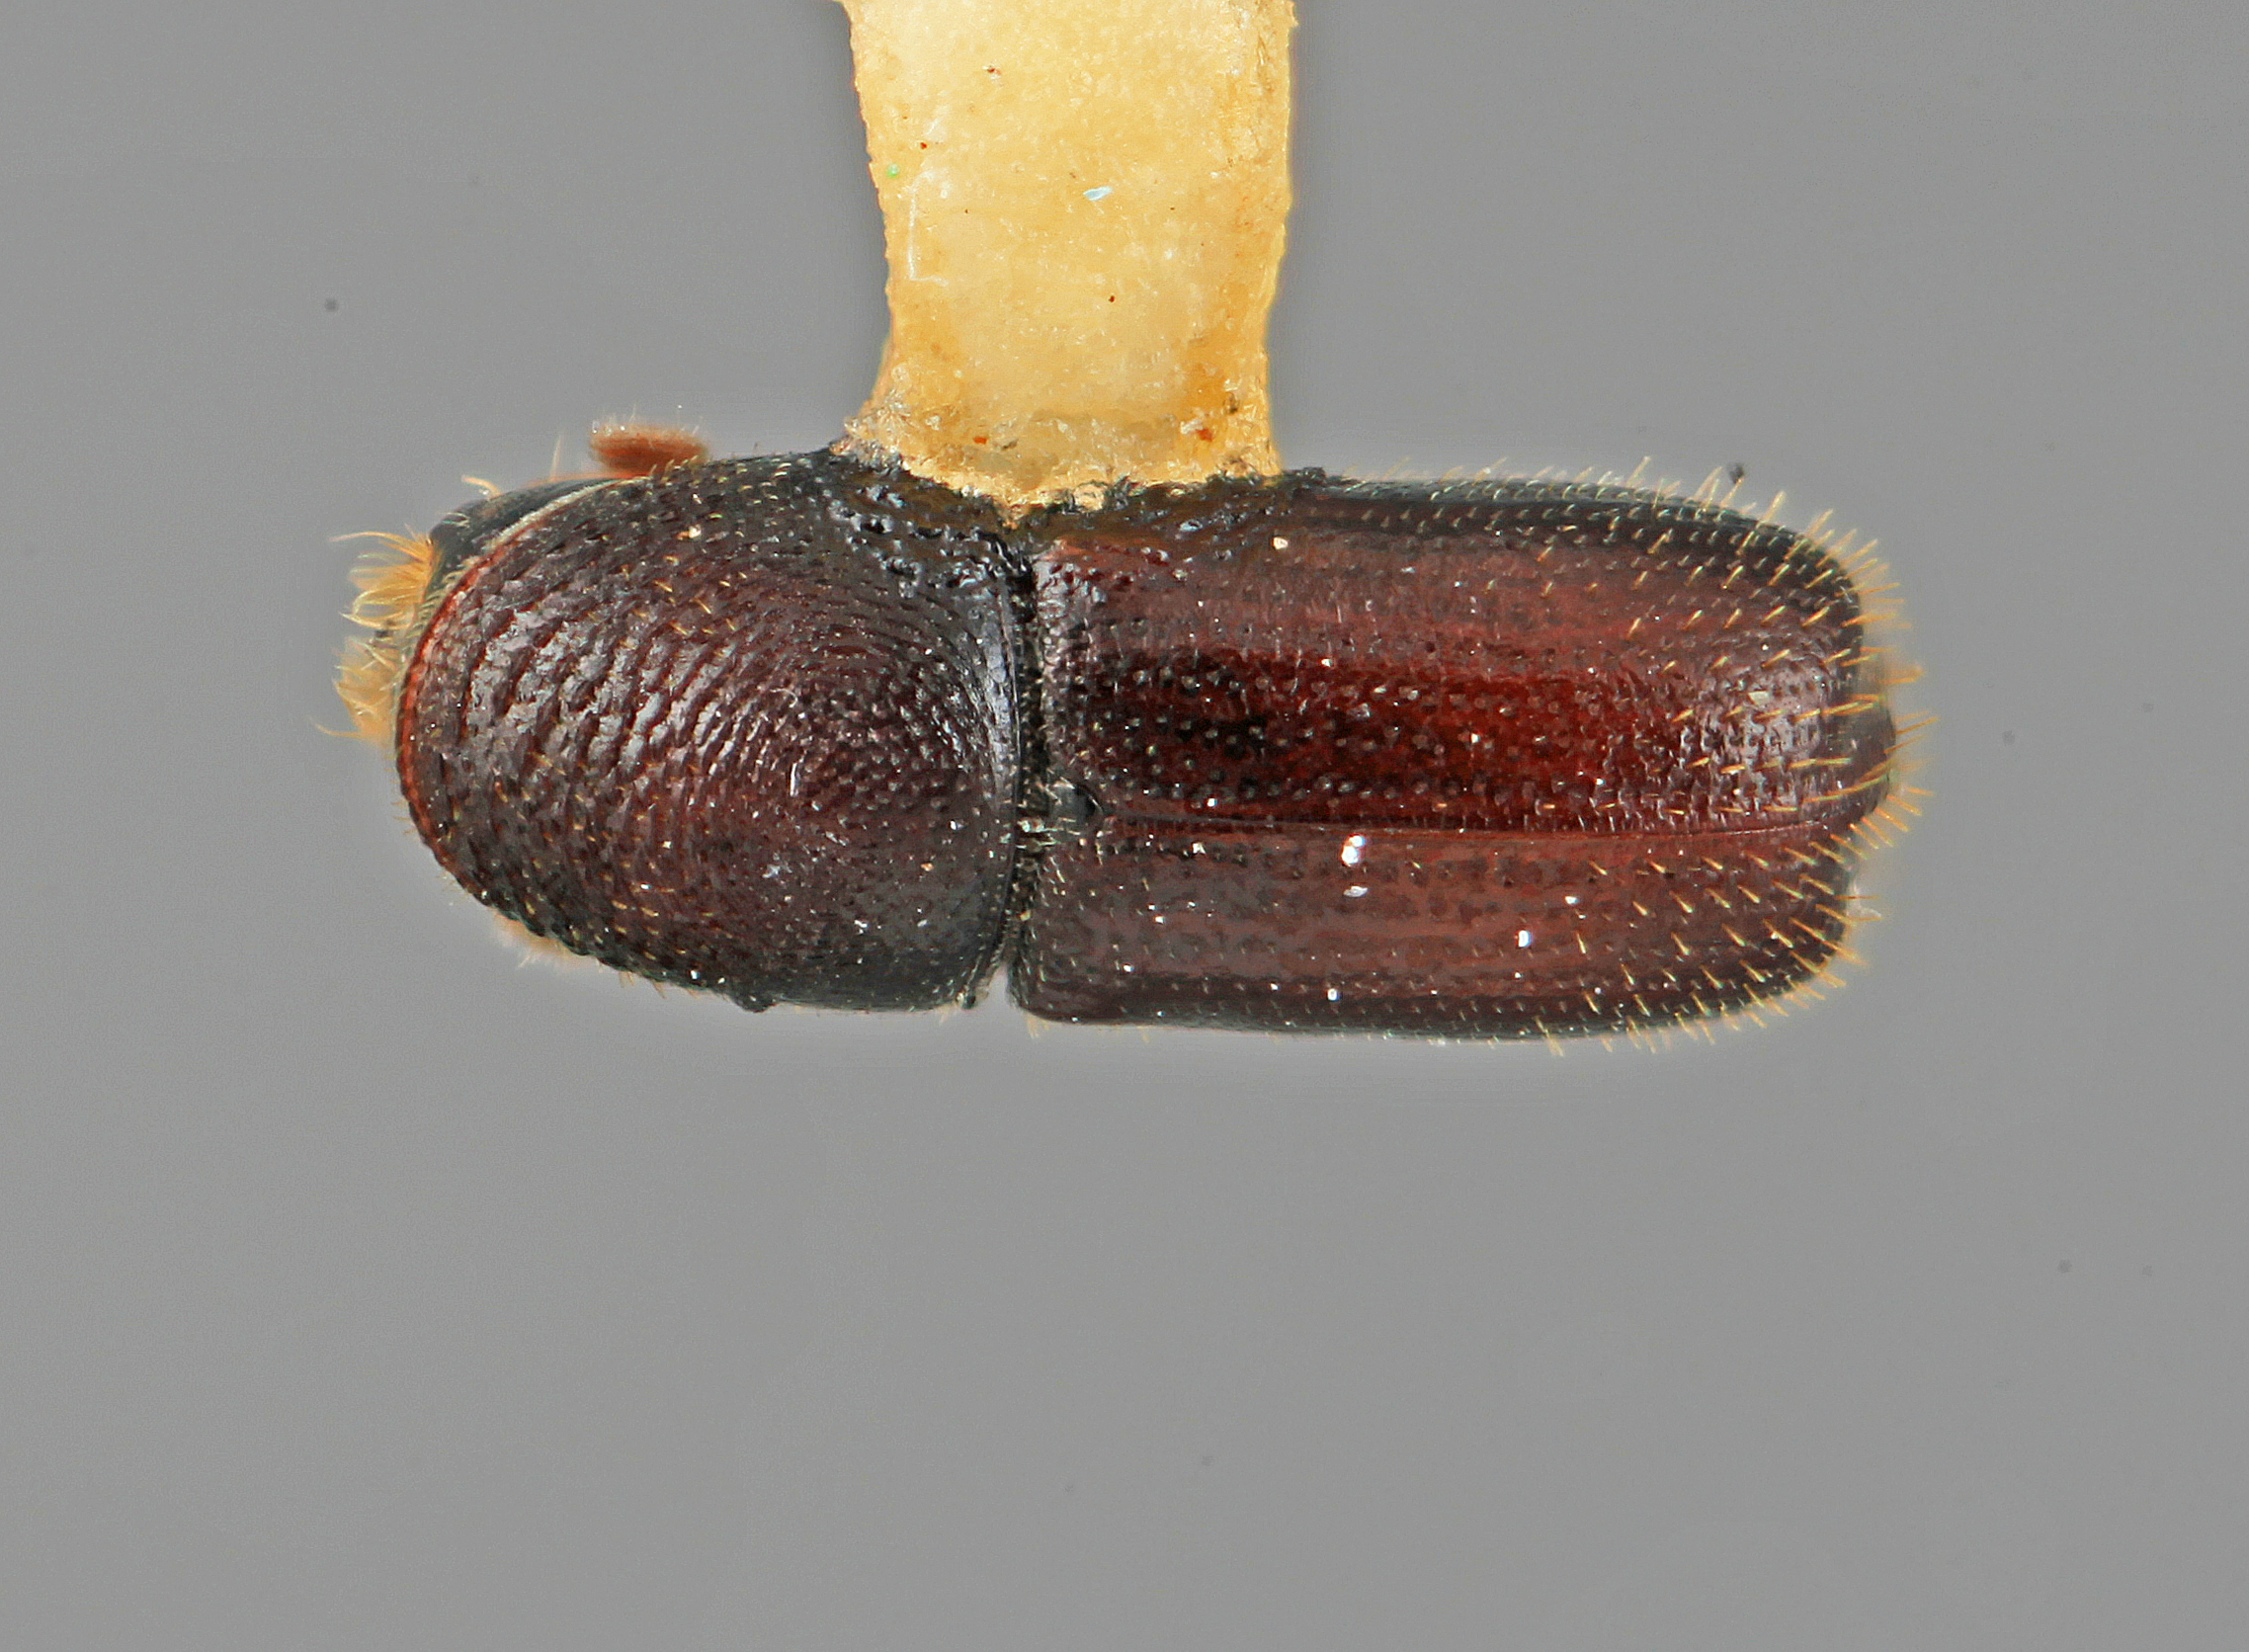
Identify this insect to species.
Pseudopityophthorus declivis
